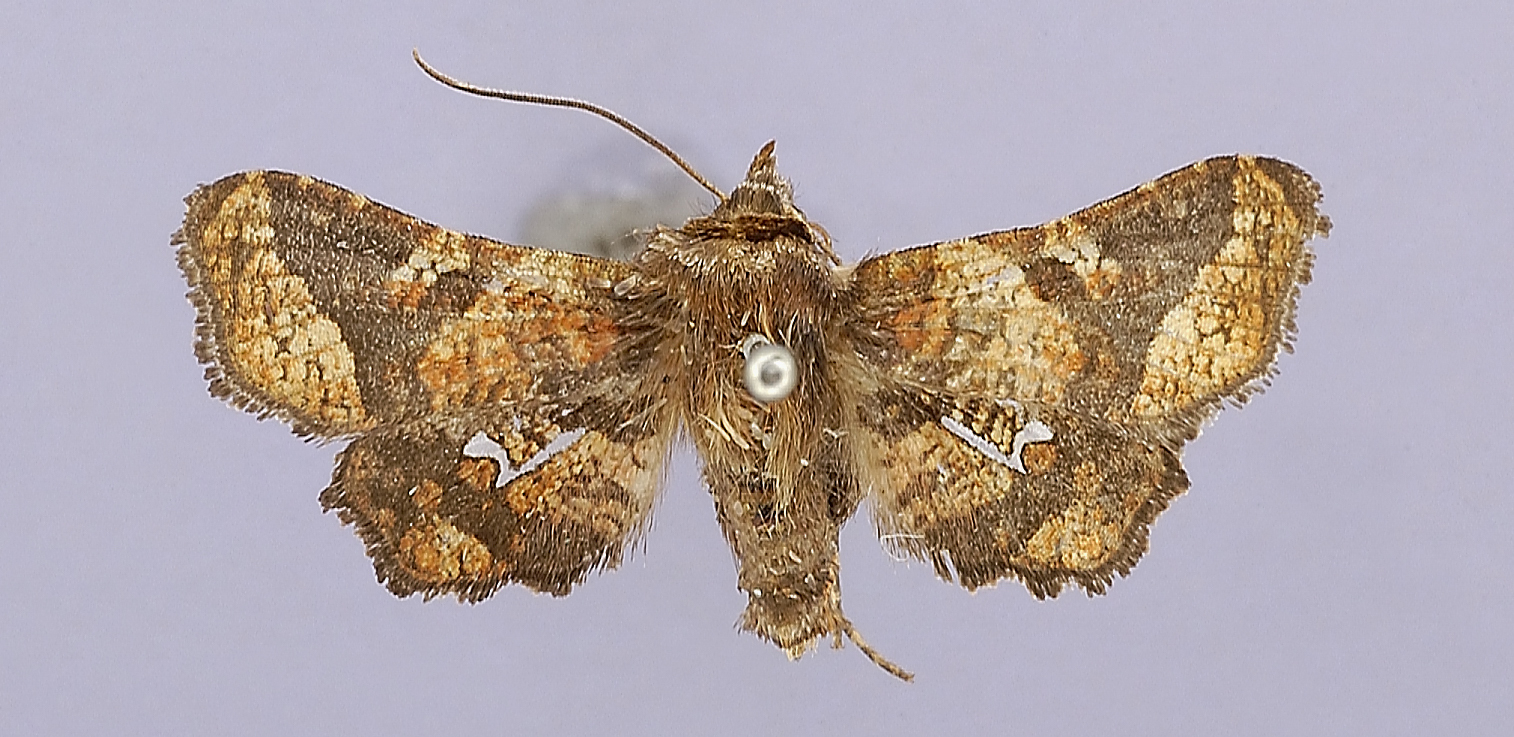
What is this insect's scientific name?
Dysodia dixozona
